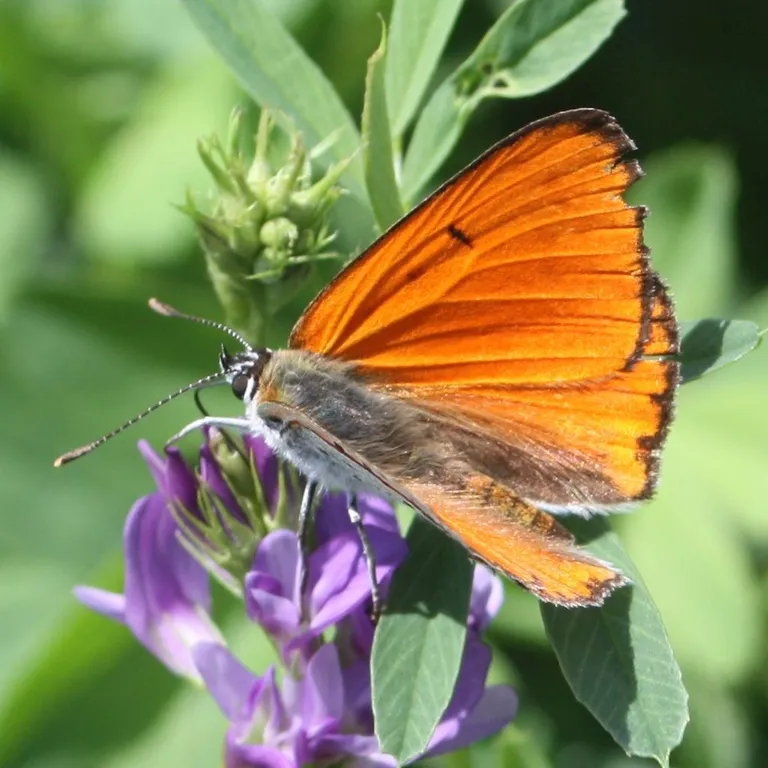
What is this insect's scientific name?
Lycaena dispar
